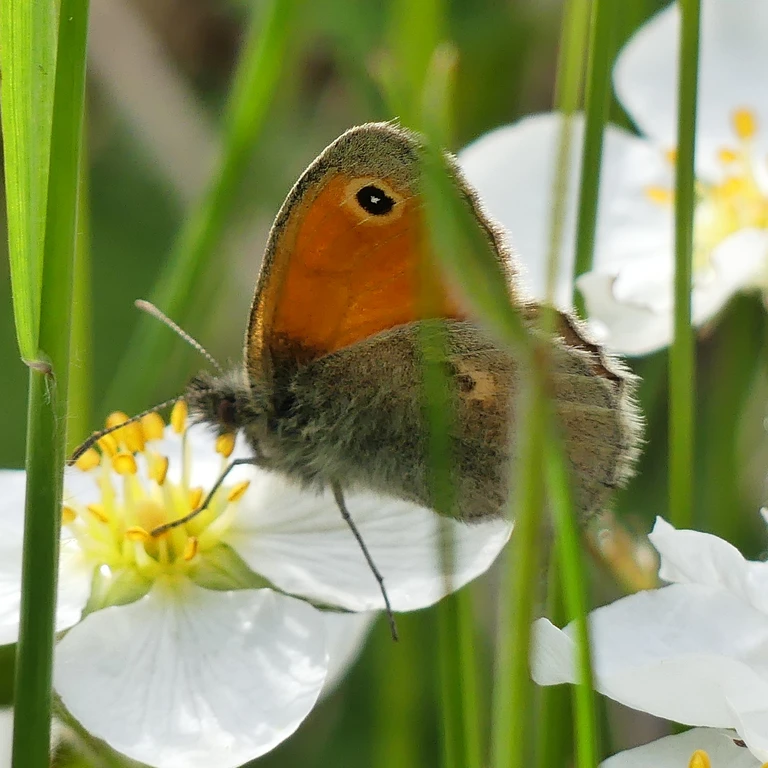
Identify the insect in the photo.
Coenonympha pamphilus
